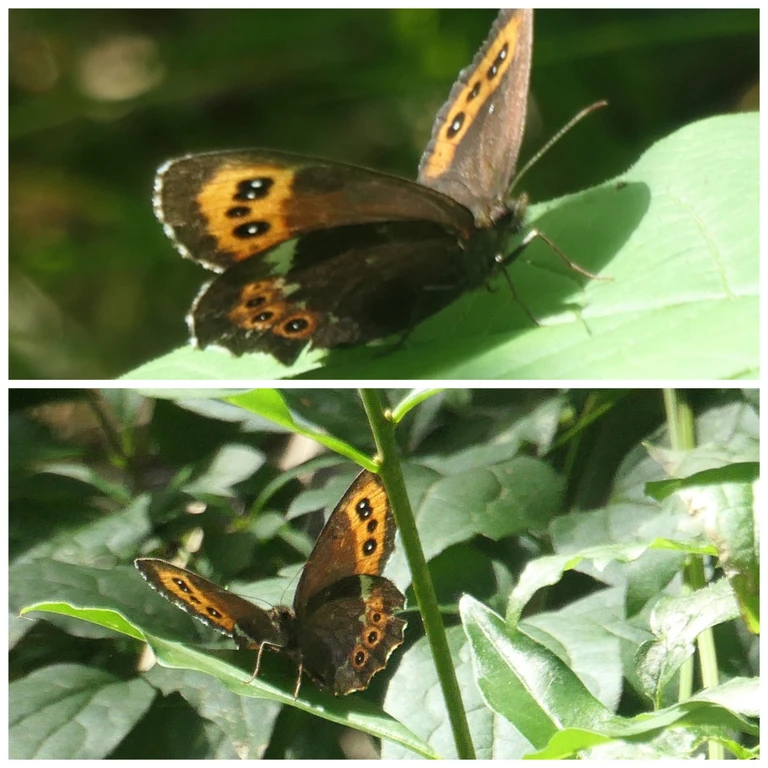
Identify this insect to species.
Erebia ligea
